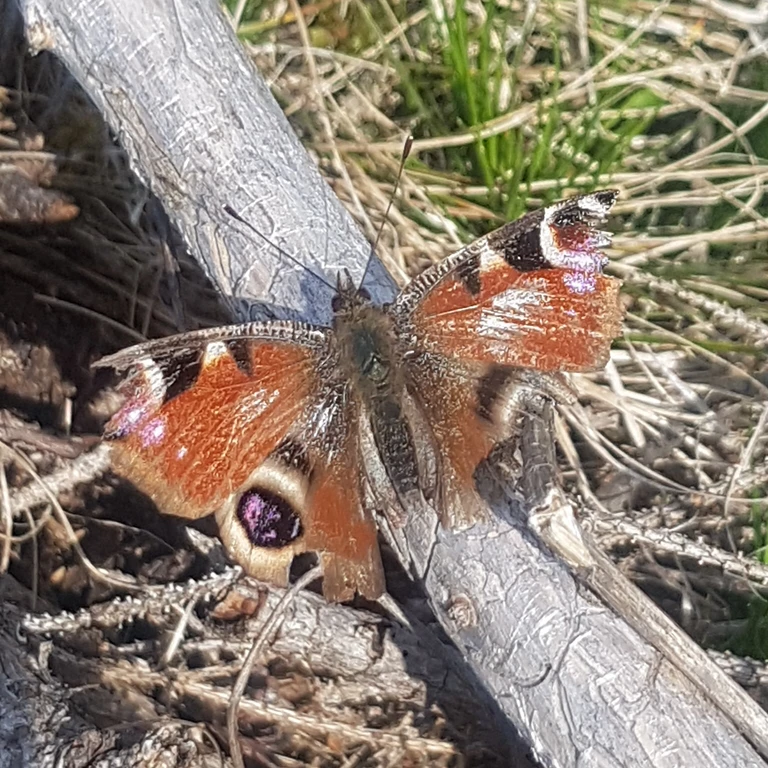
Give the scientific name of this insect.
Aglais io
